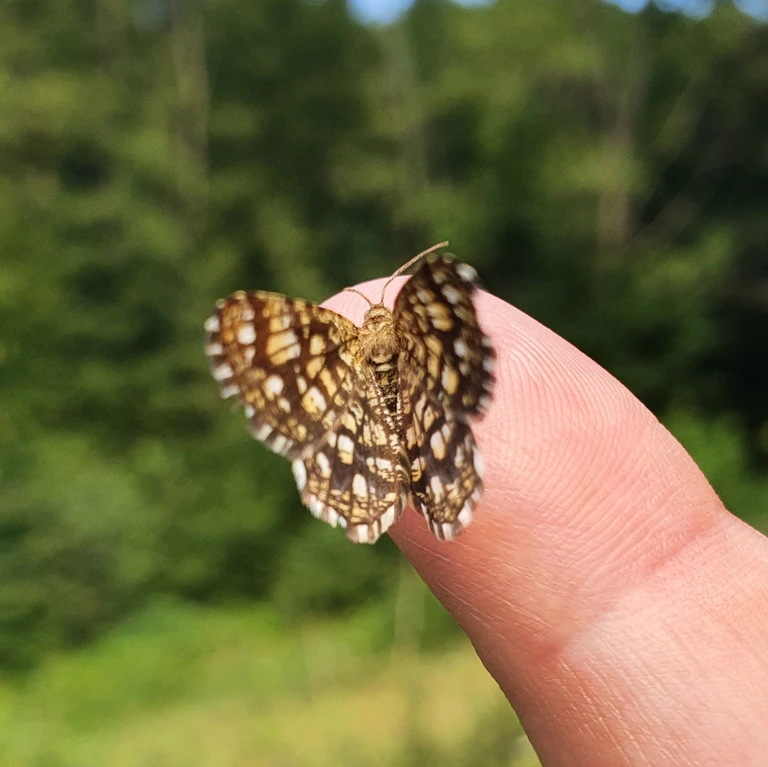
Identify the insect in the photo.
Chiasmia clathrata
